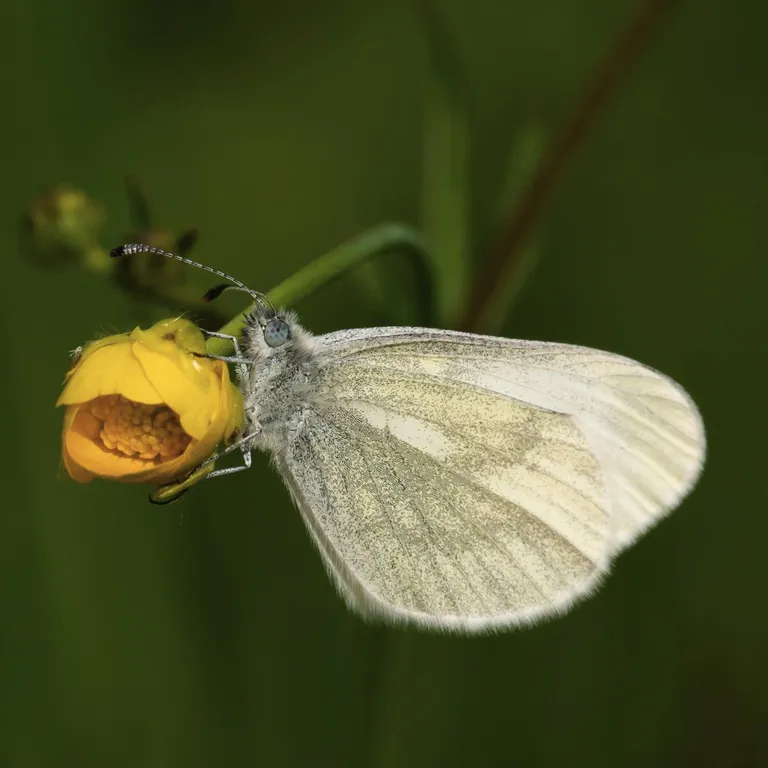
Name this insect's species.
Leptidea sinapis/juvernica
